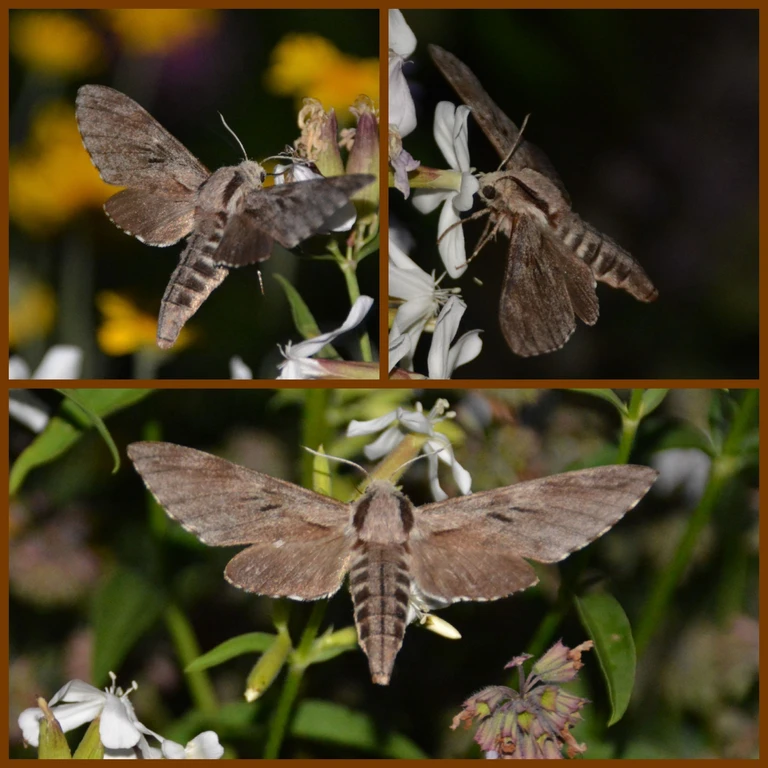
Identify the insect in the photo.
Sphinx pinastri
